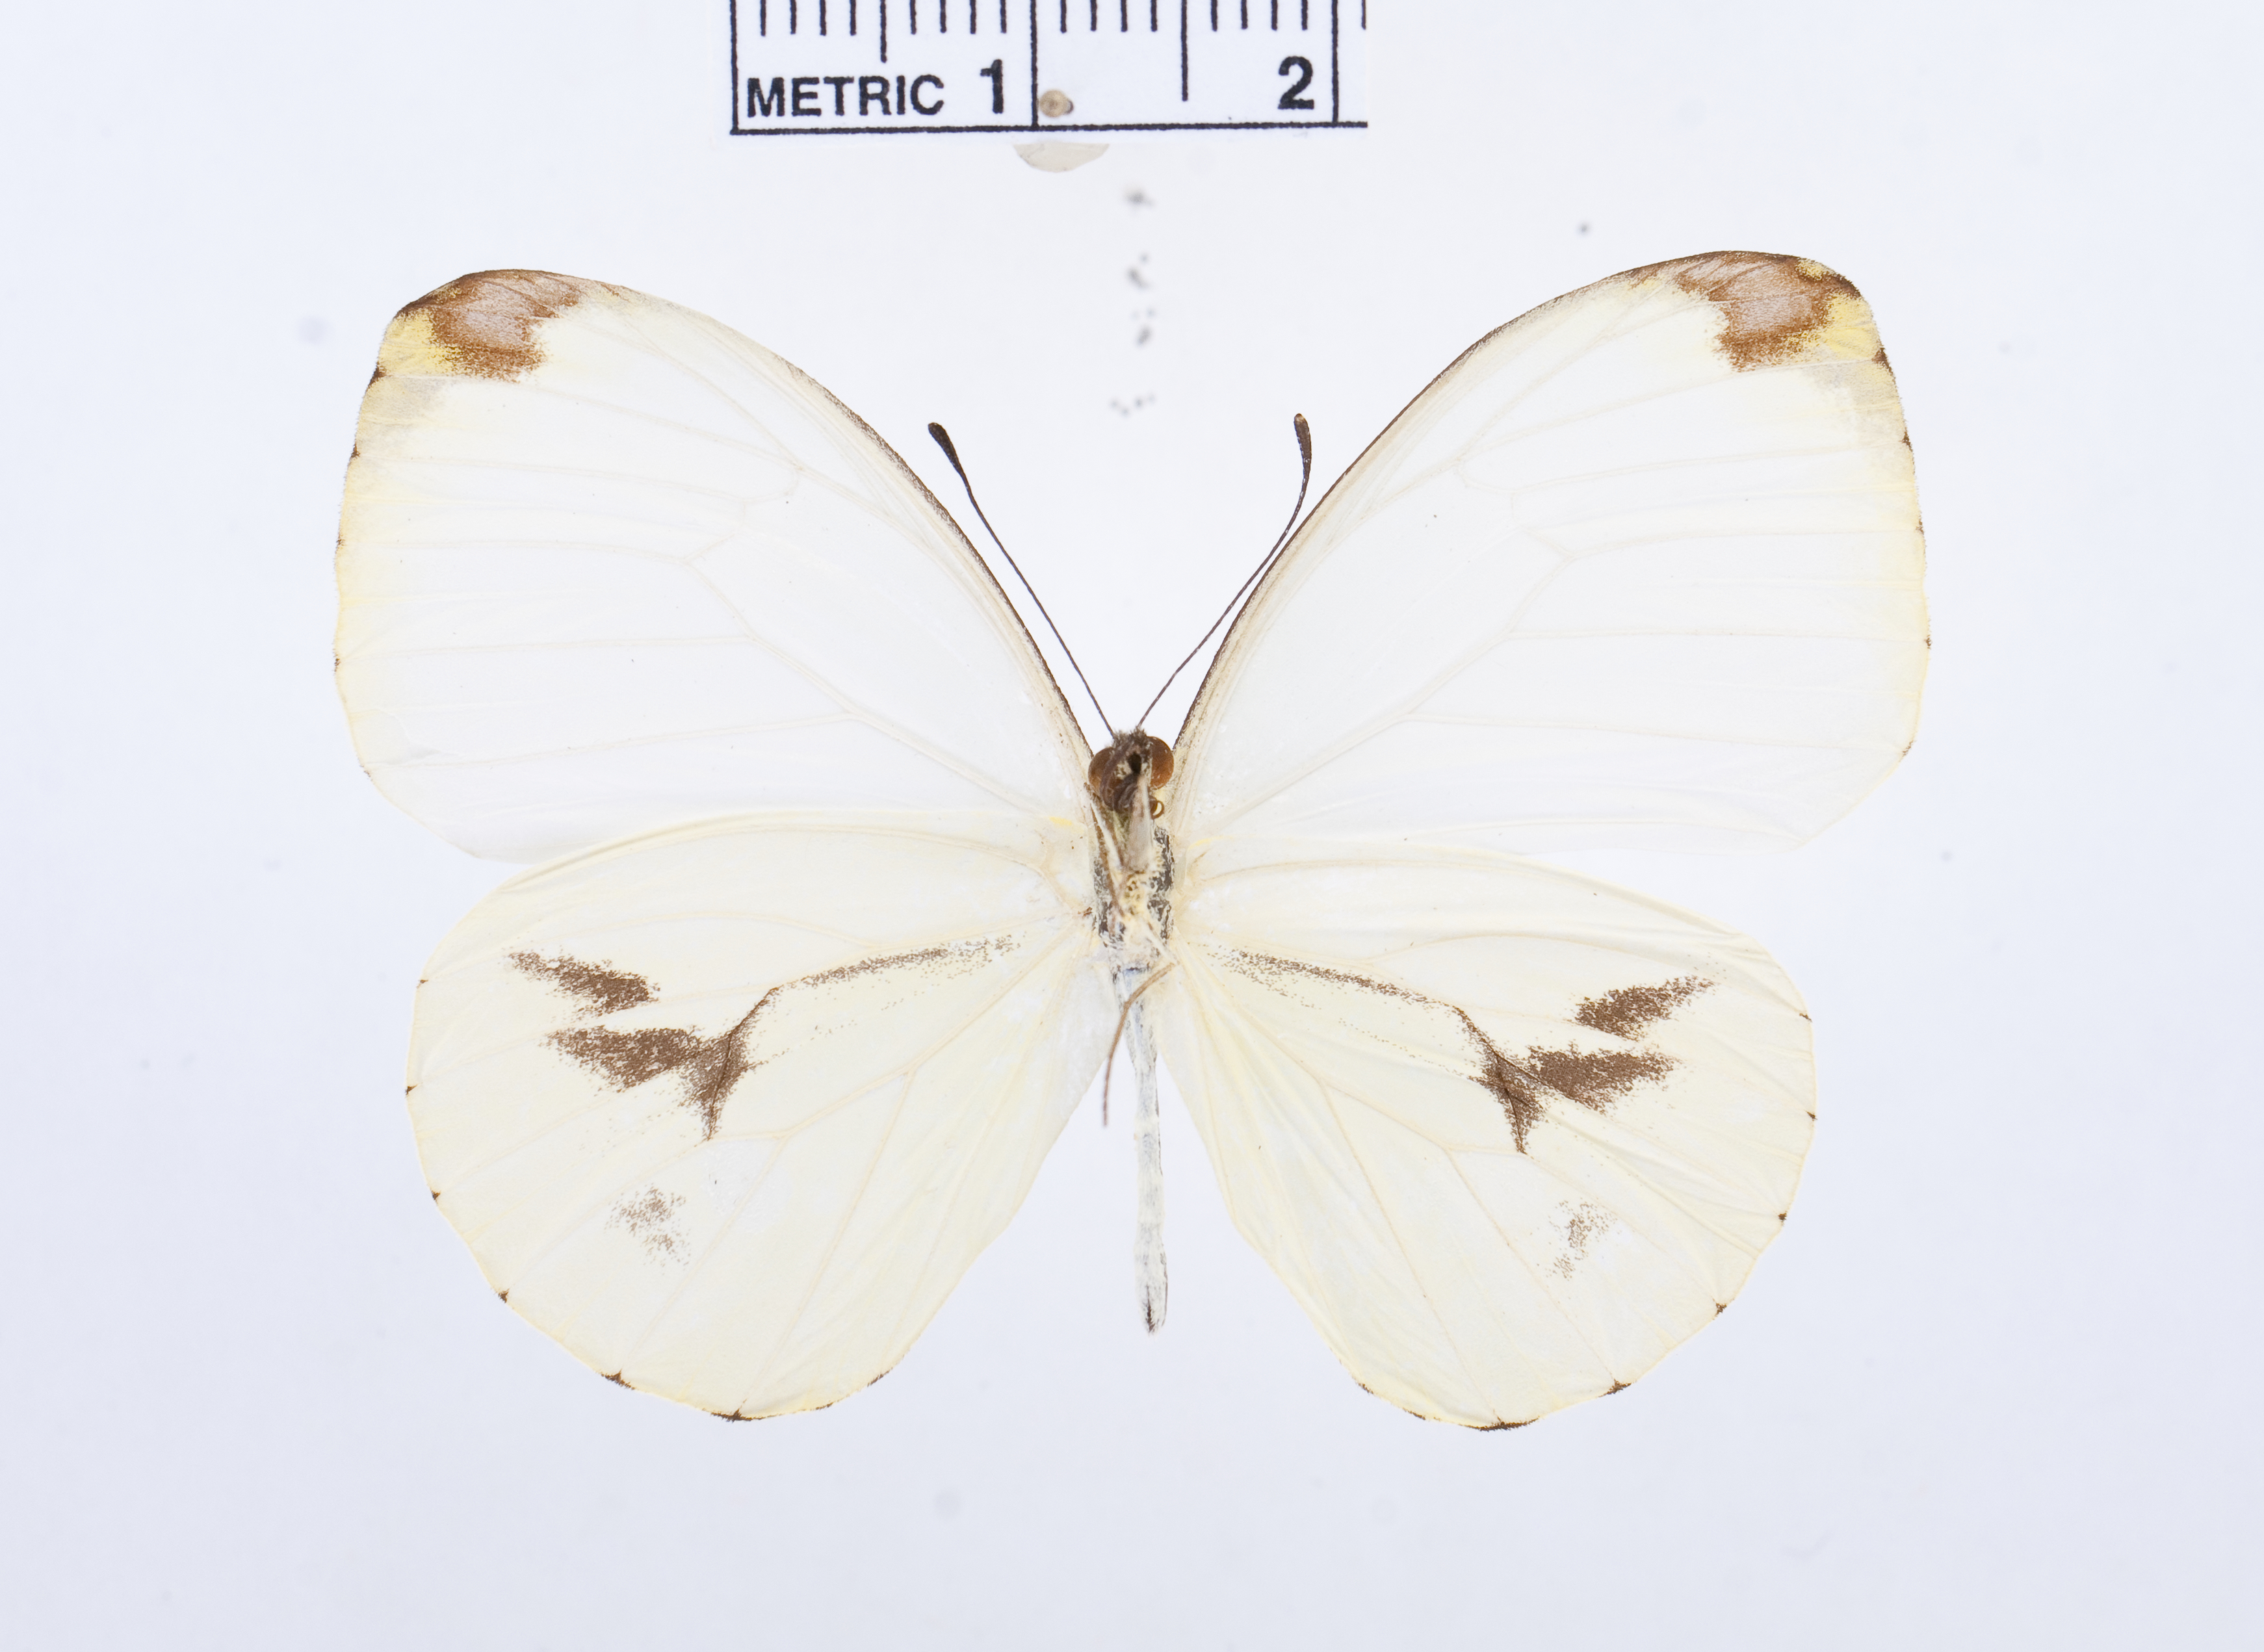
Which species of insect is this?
Nepheronia pharis
